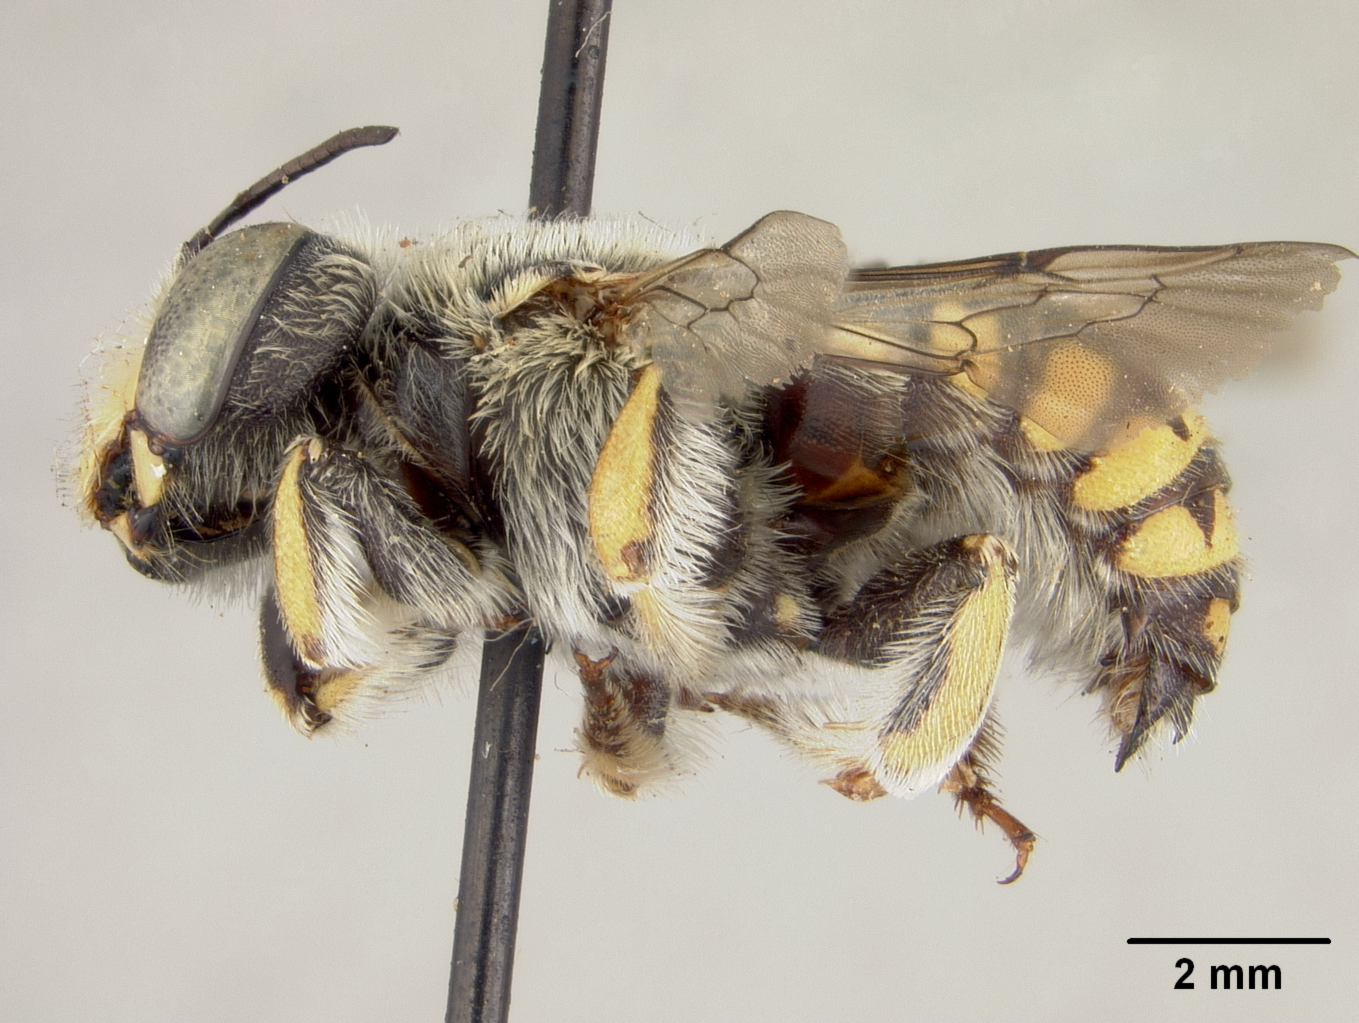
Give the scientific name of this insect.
Anthidium depressum
